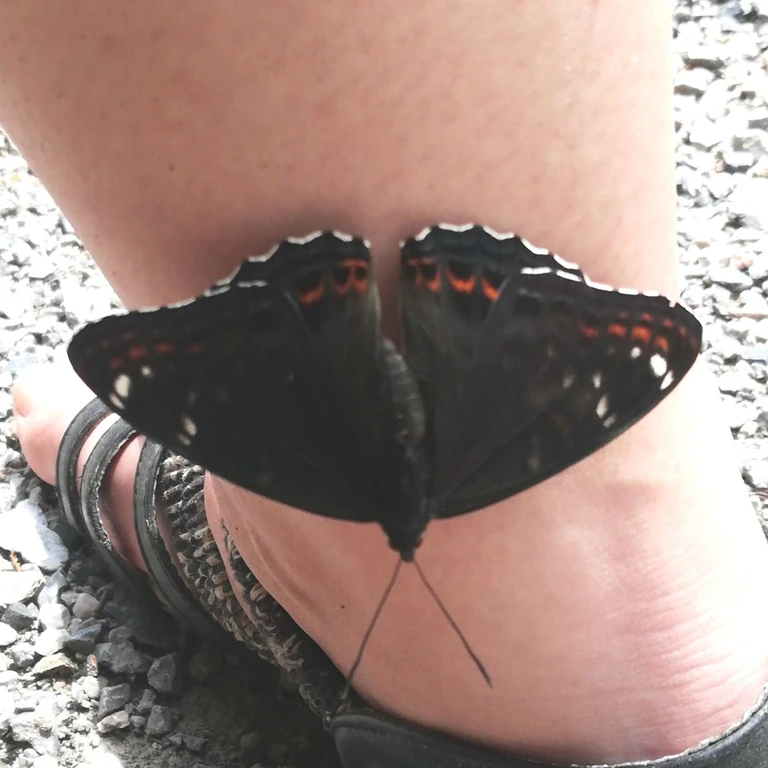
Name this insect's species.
Limenitis populi
